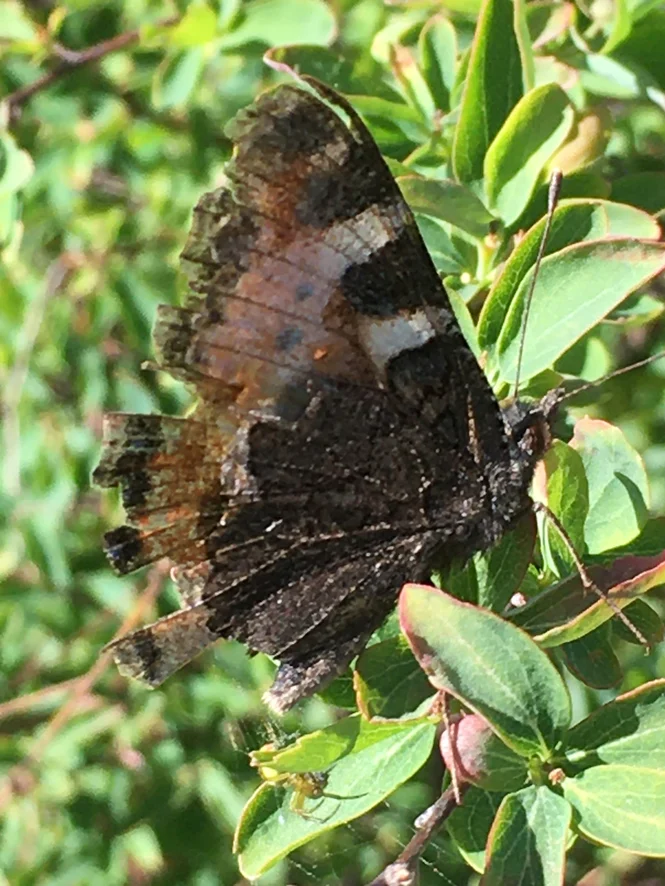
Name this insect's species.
Aglais urticae
